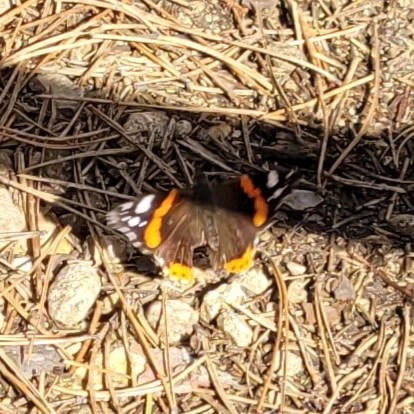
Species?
Vanessa atalanta
